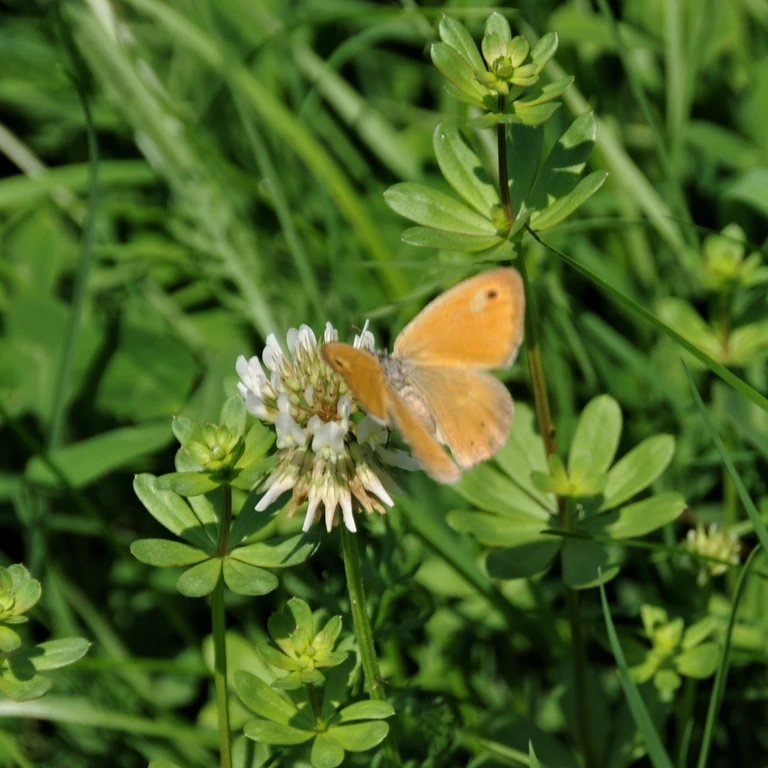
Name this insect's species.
Coenonympha pamphilus
